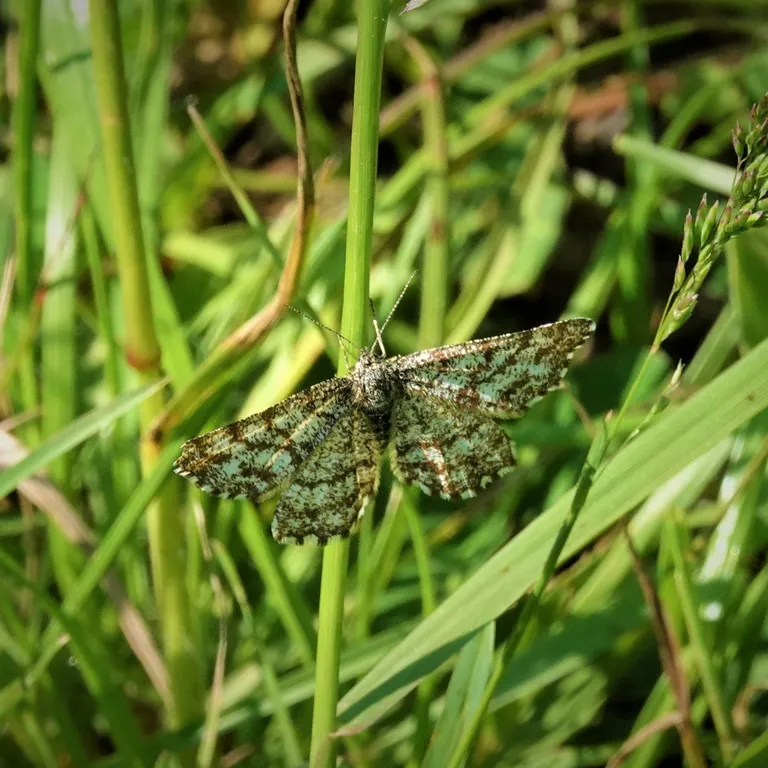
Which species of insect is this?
Ematurga atomaria
